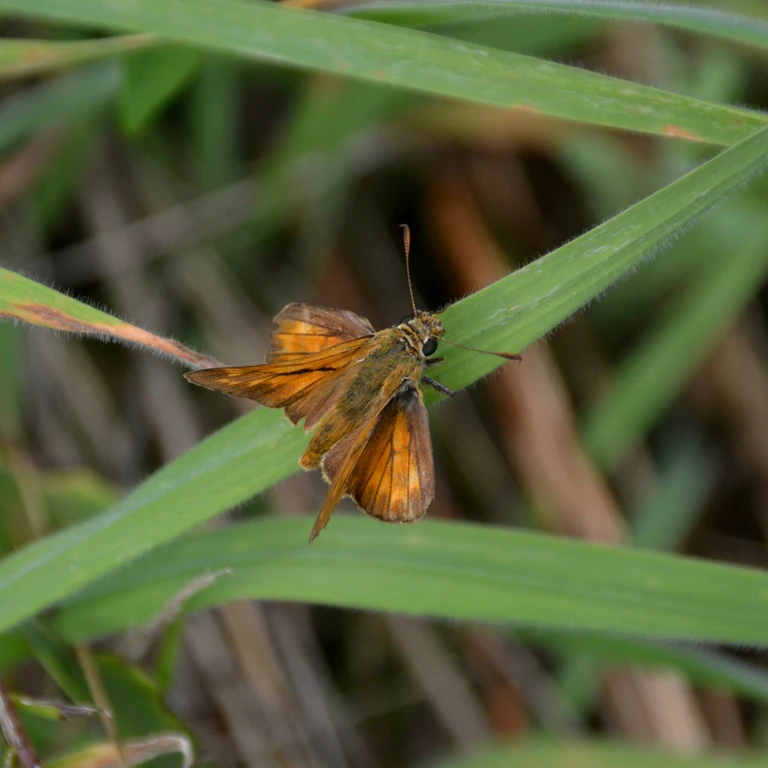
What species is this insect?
Ochlodes sylvanus (also Ochlodes venata)
